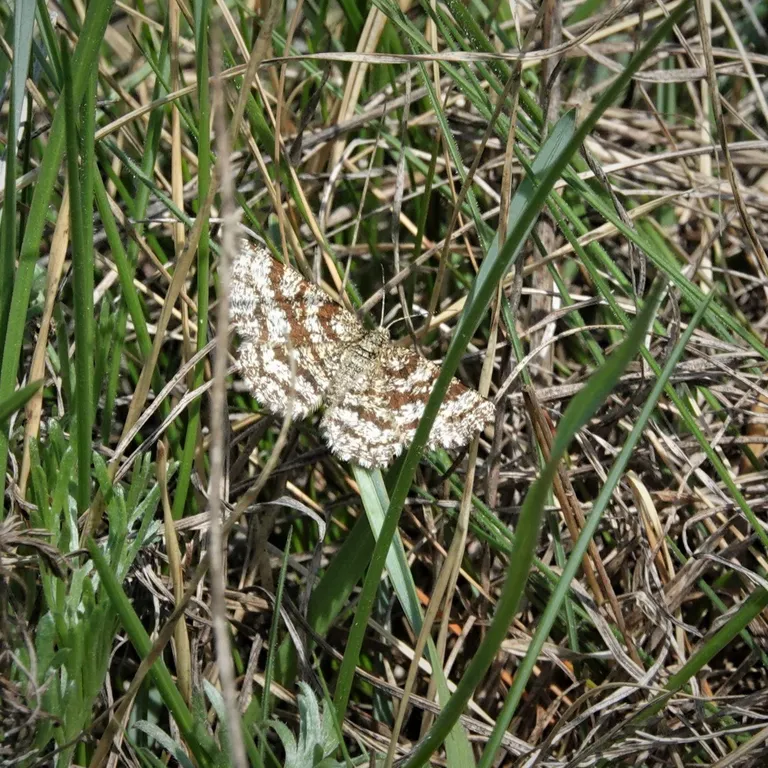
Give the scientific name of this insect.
Ematurga atomaria
